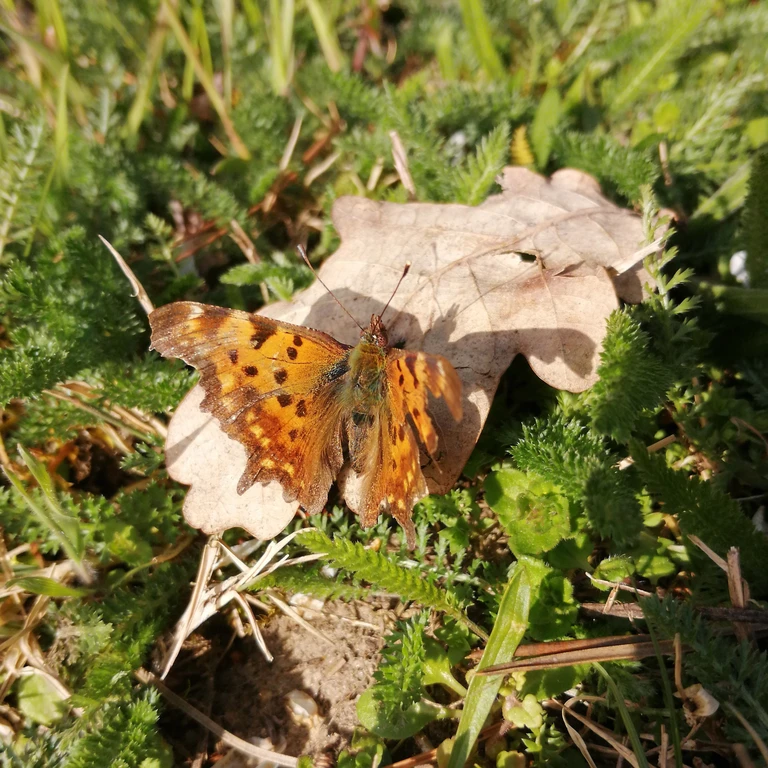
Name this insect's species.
Polygonia c-album
